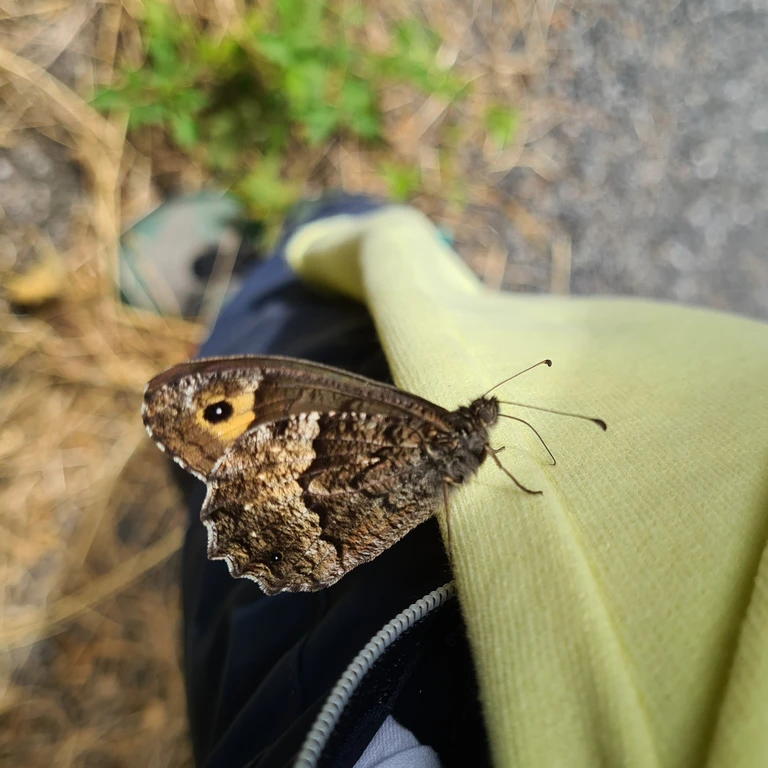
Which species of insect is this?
Hipparchia fagi
